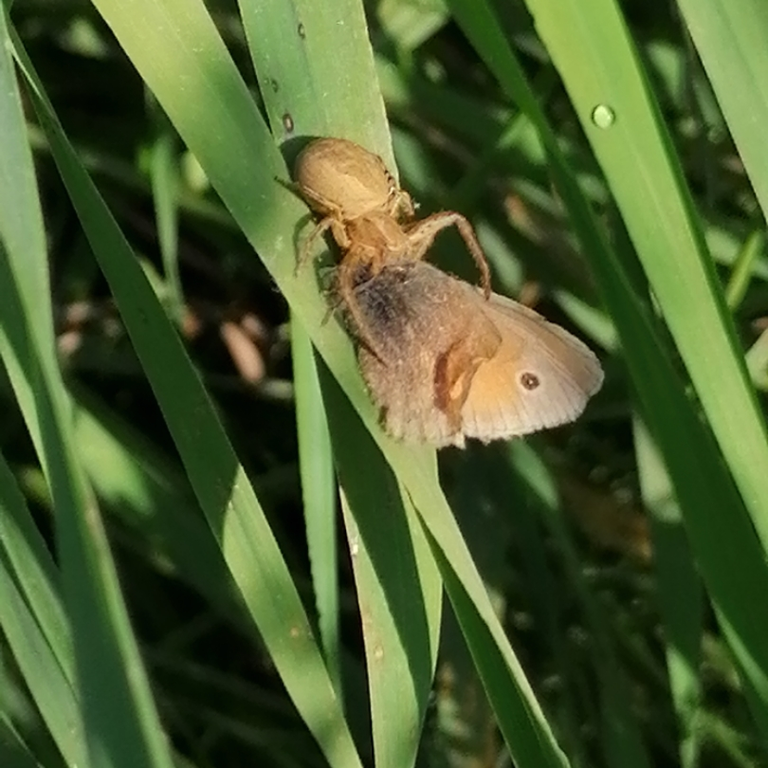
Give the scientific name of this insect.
Coenonympha pamphilus
